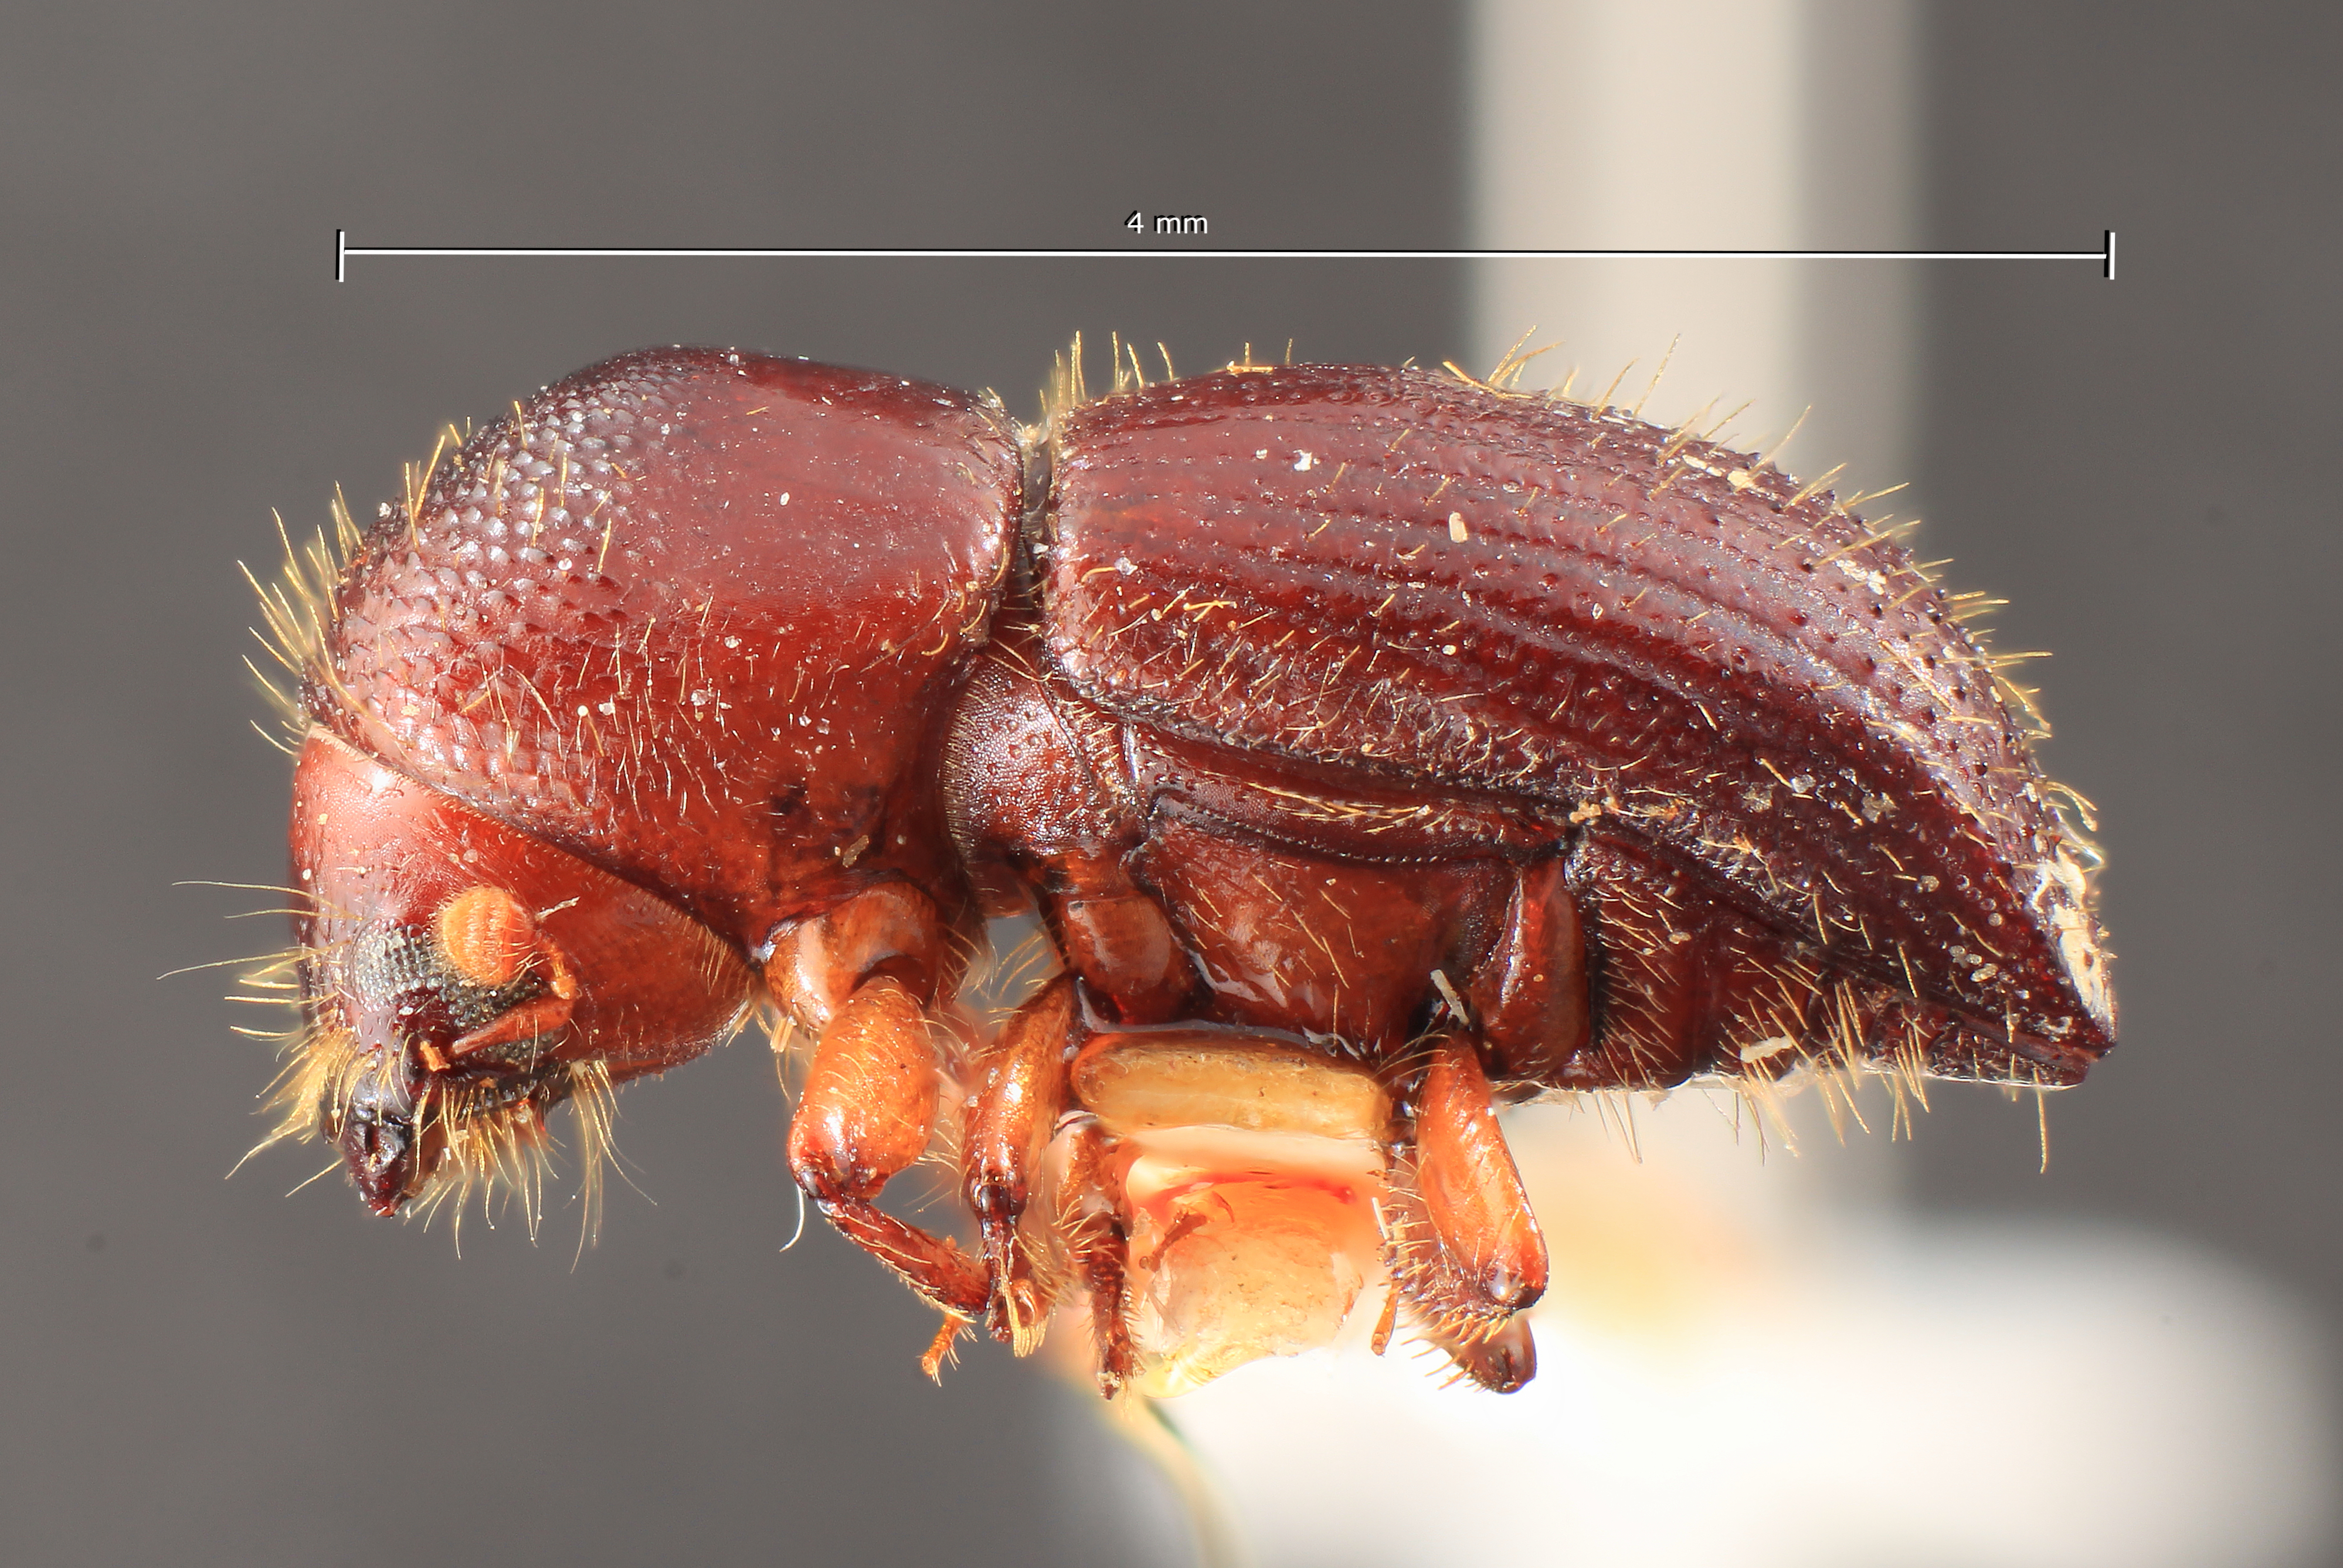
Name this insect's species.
Xyleborus quadriaticollis
